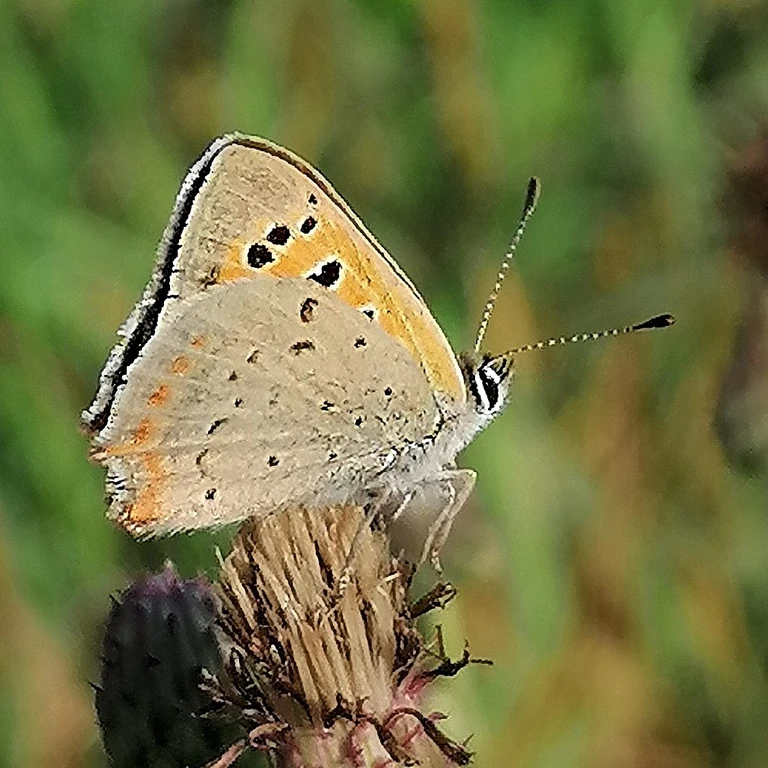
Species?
Lycaena phlaeas
